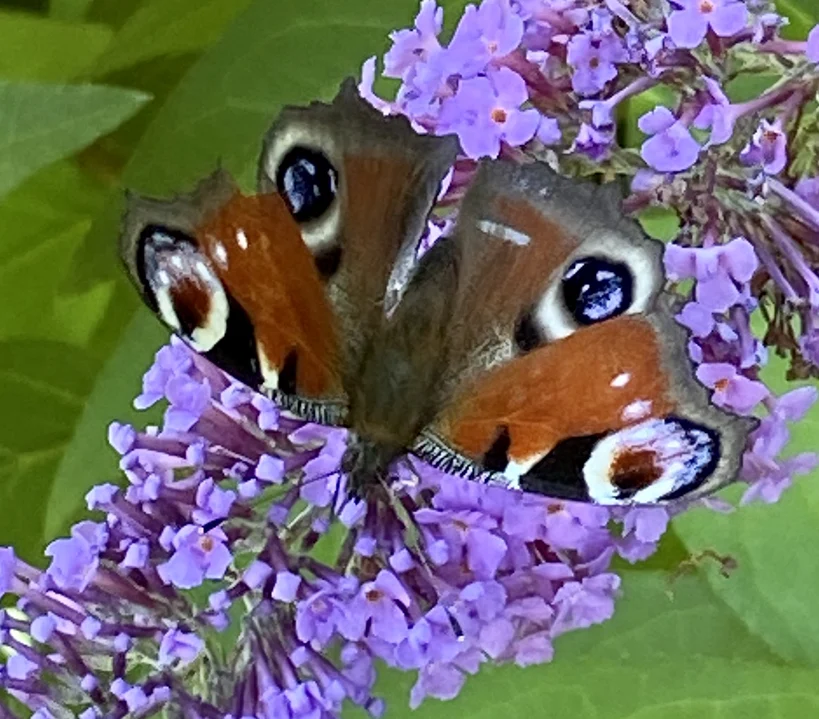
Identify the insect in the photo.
Aglais io
